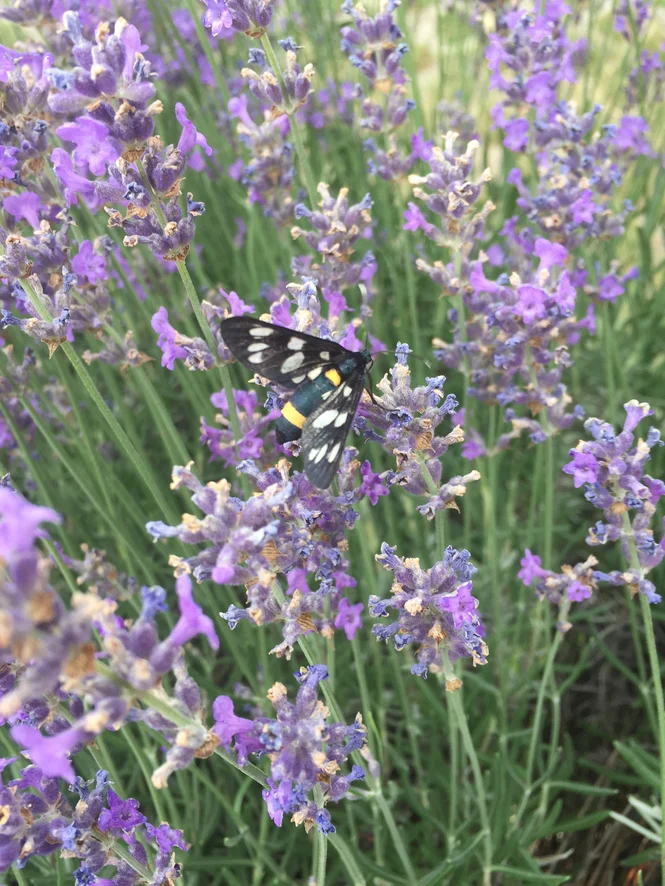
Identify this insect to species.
Amata phegea
